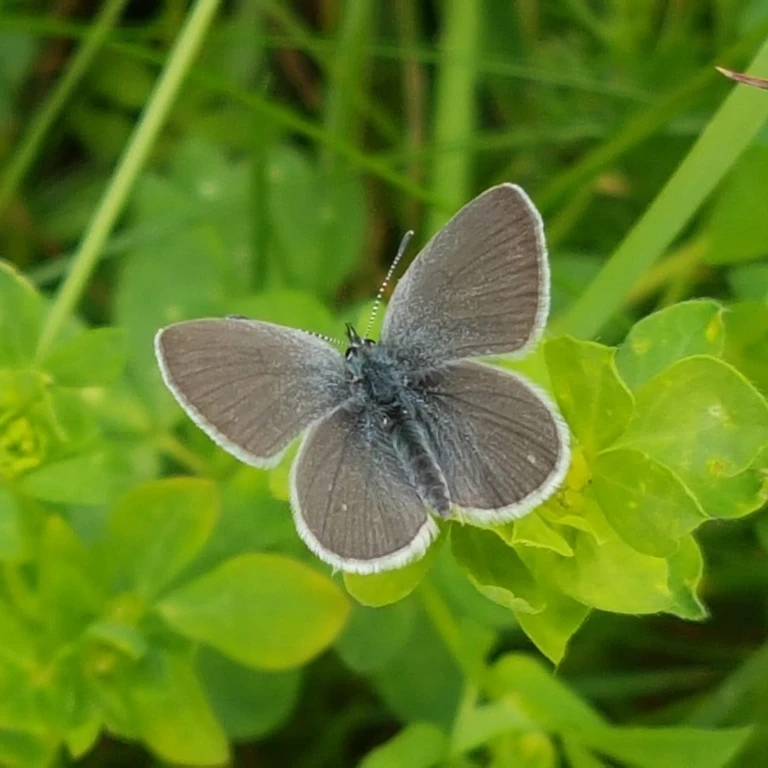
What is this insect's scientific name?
Cupido minimus
